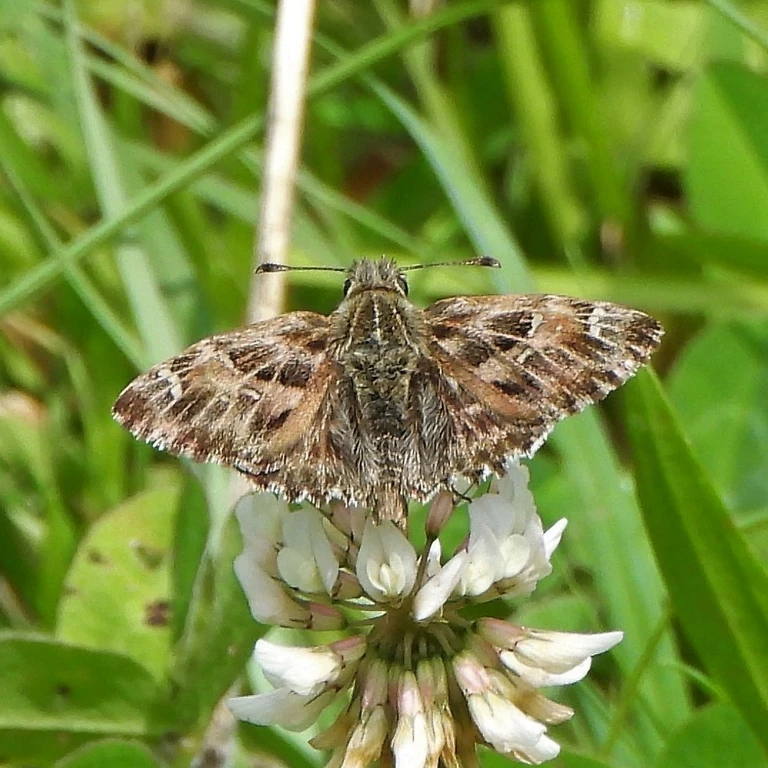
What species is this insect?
Carcharodus alceae
